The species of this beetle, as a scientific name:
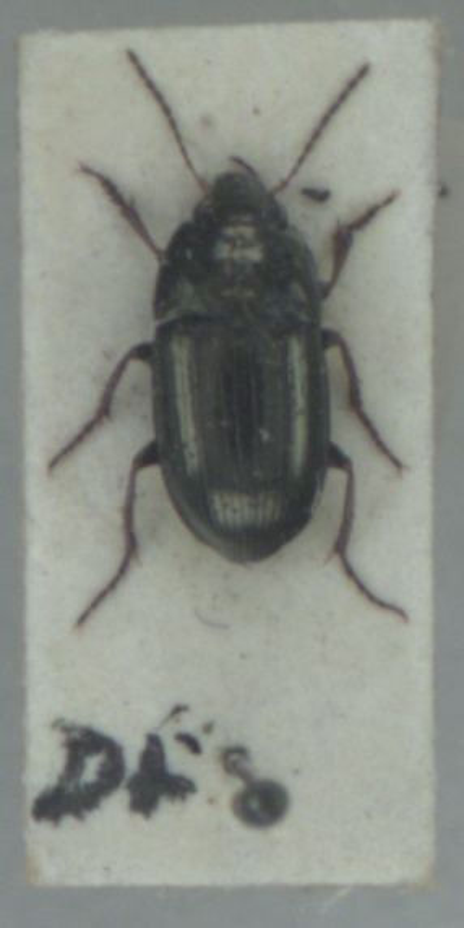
Amara communis
